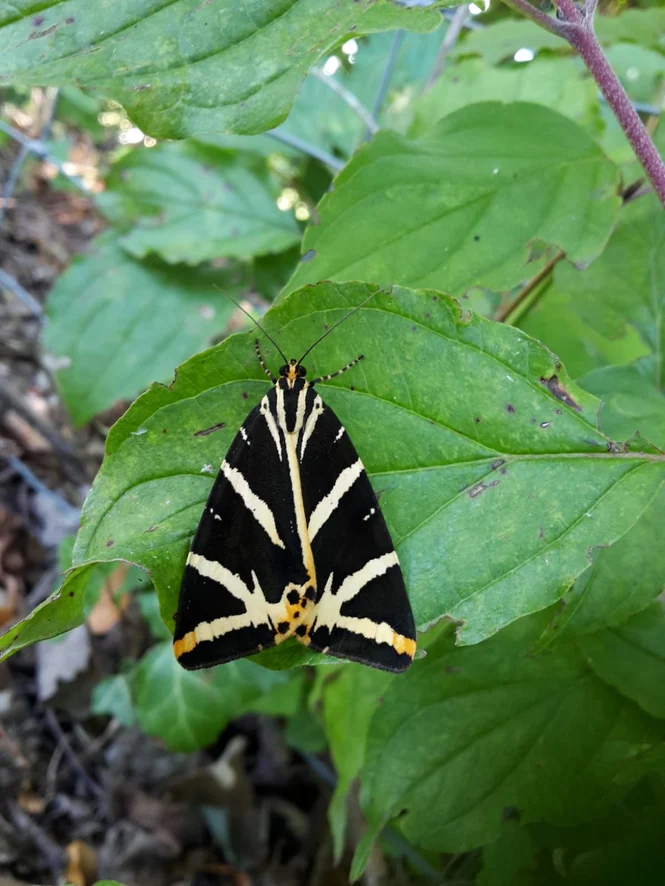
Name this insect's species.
Euplagia quadripunctaria
